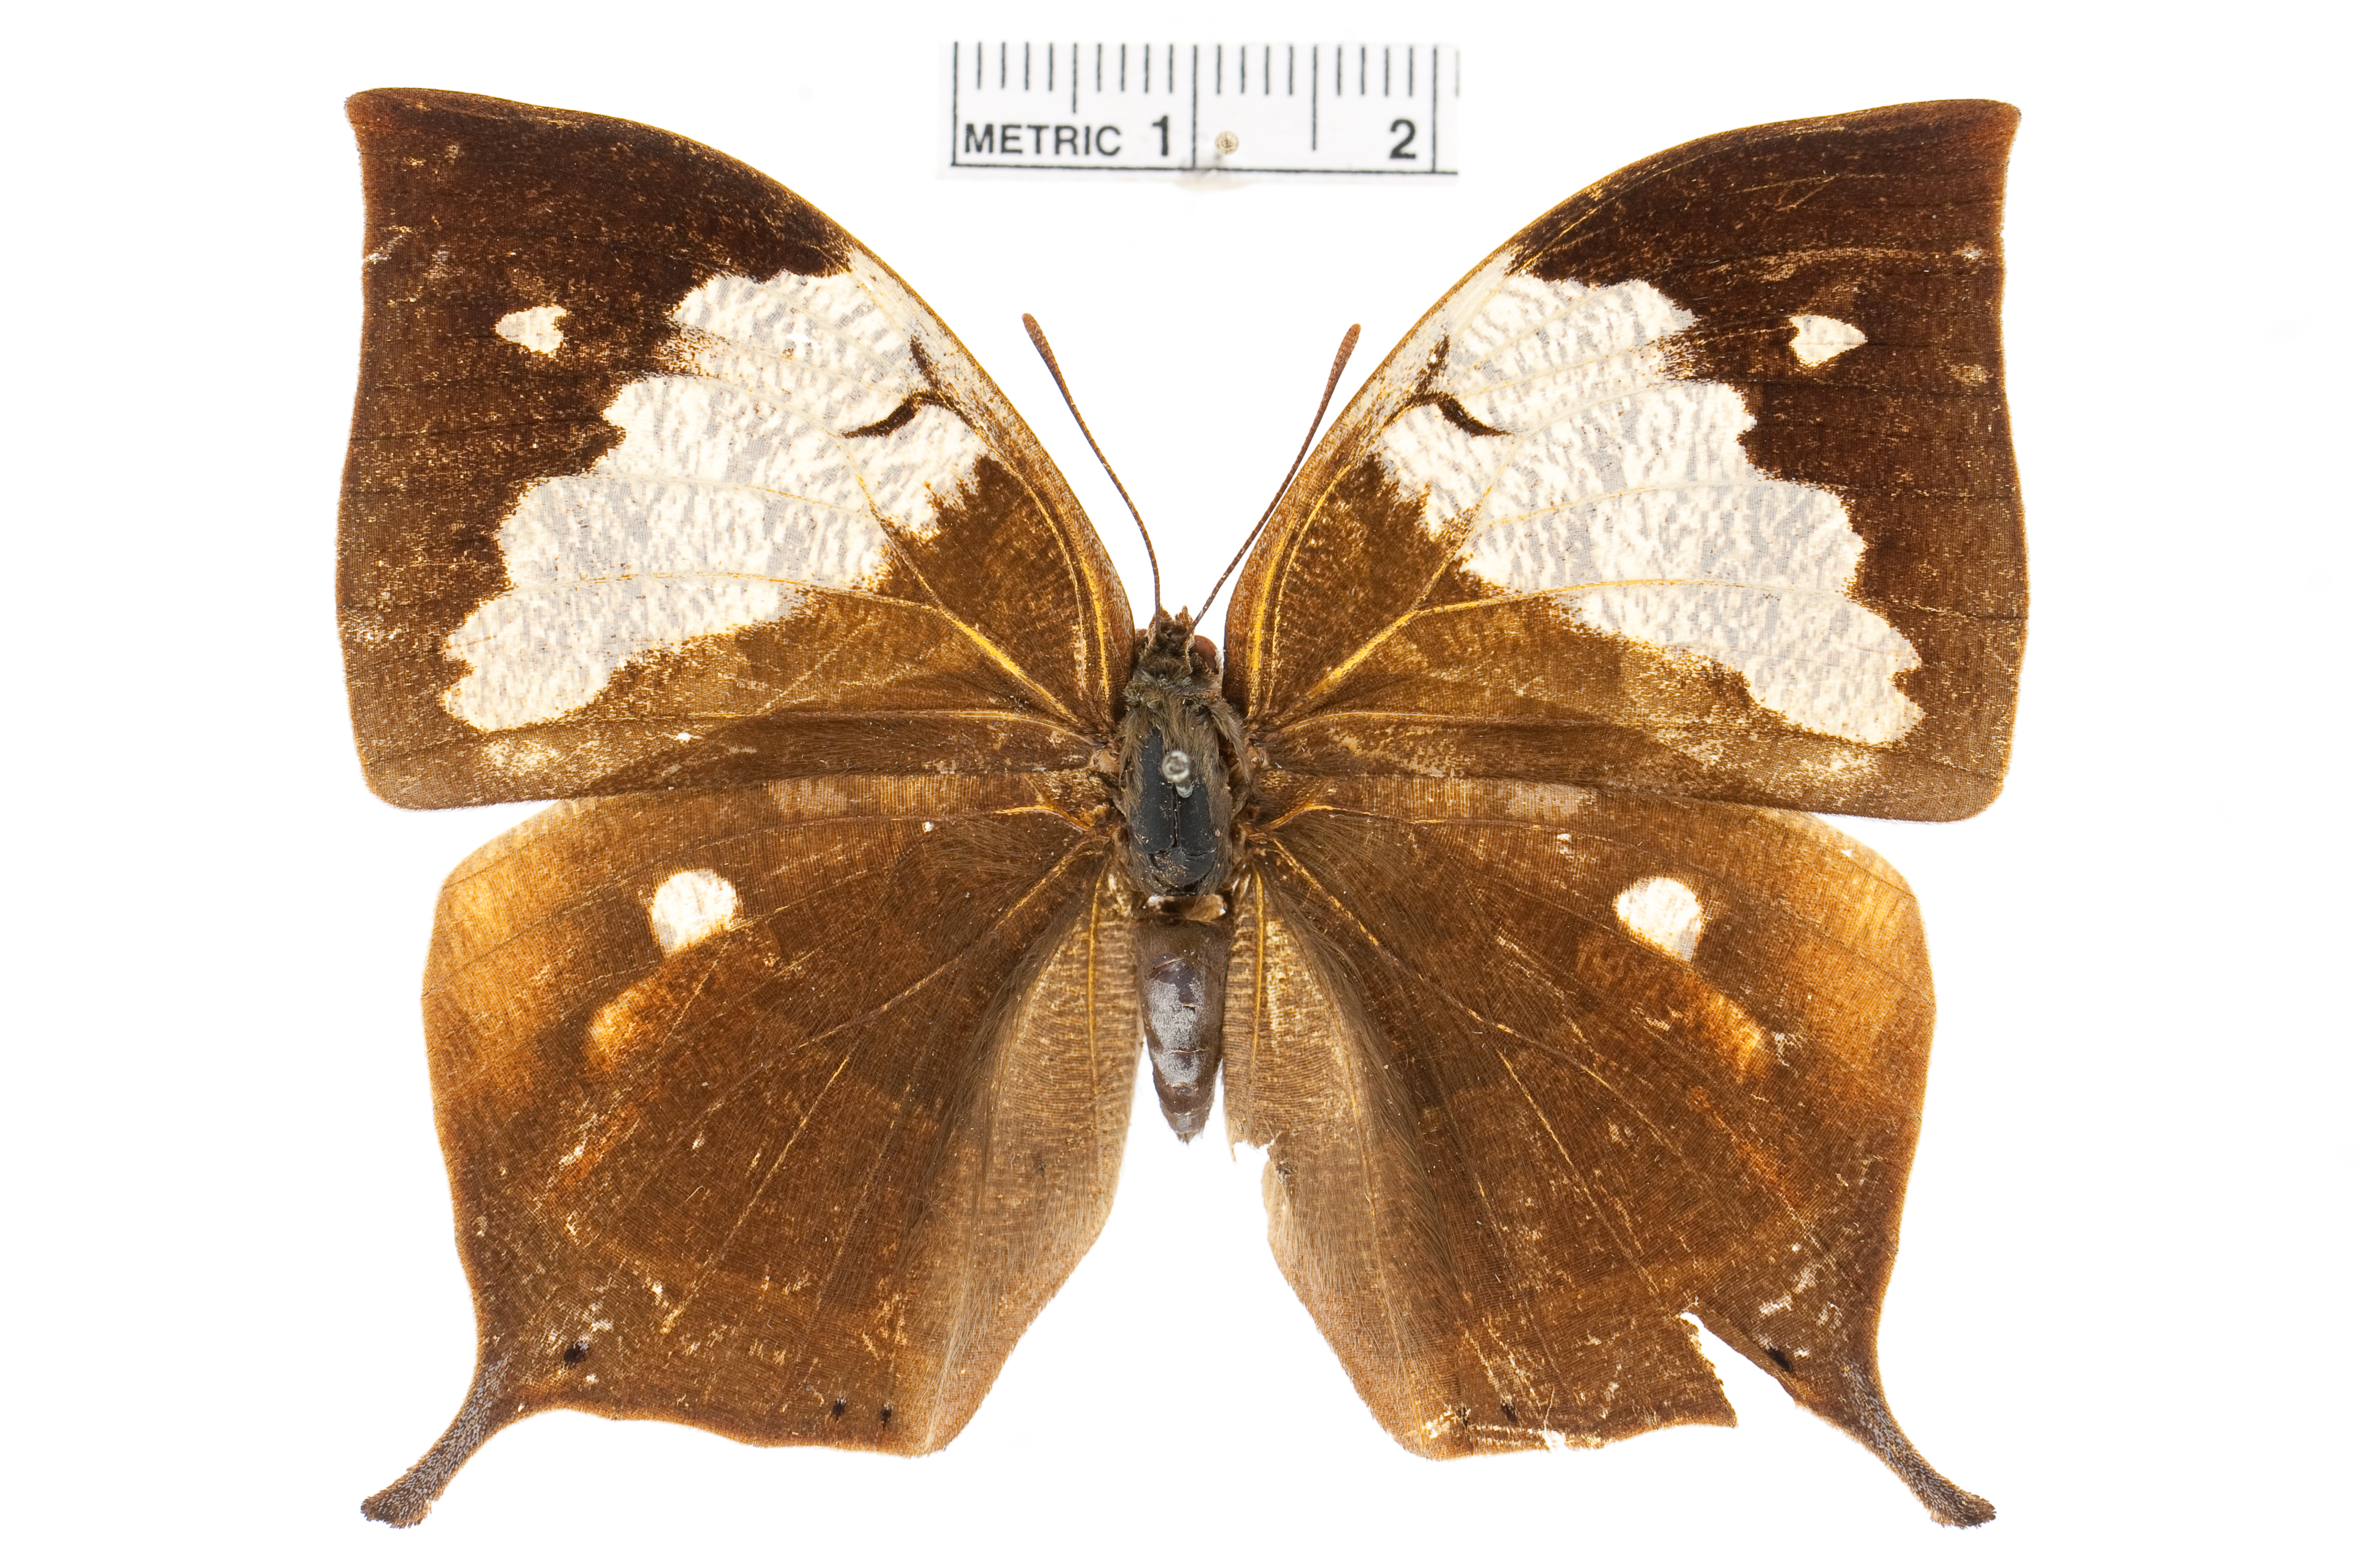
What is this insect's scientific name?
Fountainea nessus
